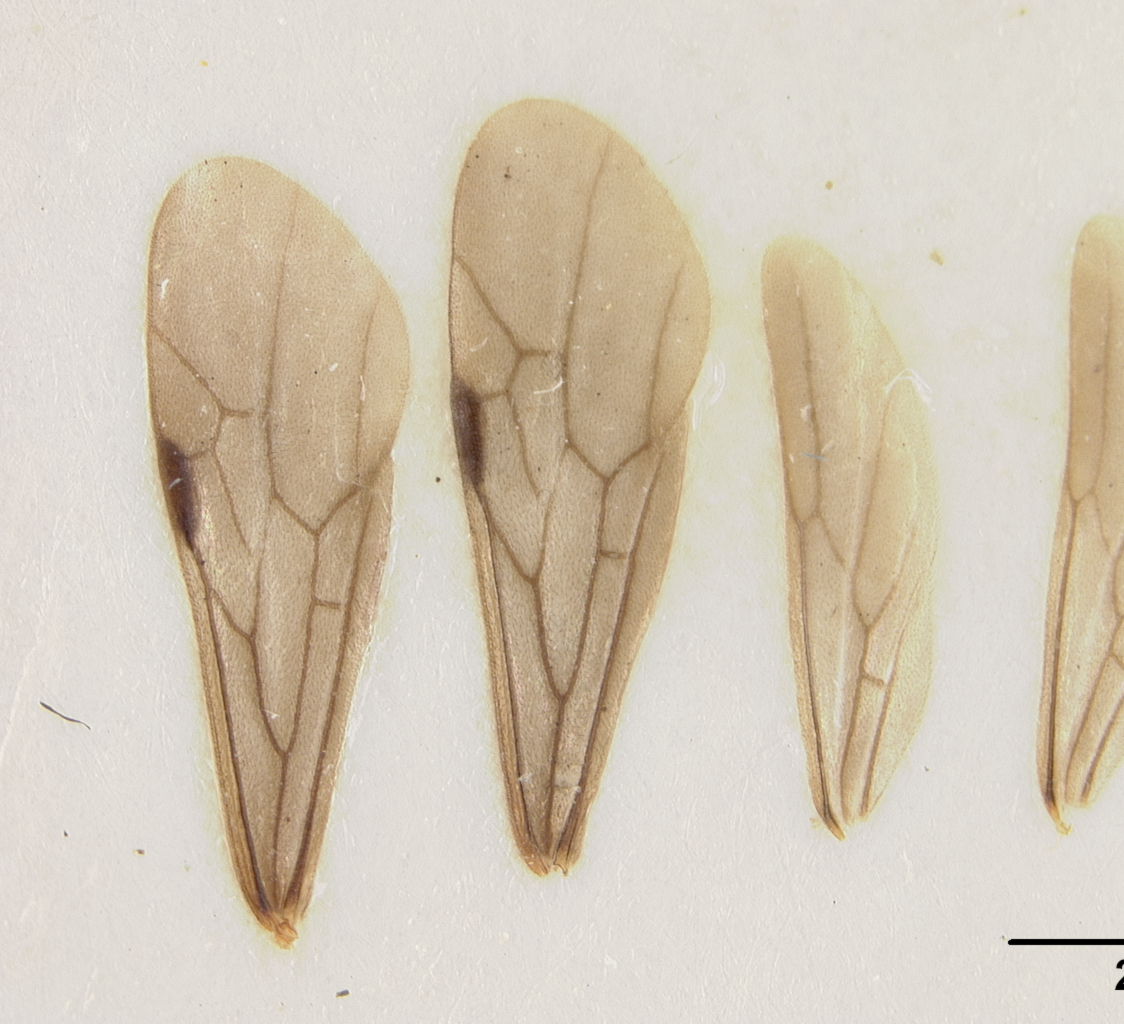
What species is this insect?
Neivamyrmex baylori
